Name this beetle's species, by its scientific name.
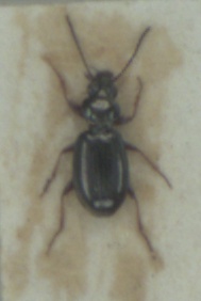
Bembidion lampros
